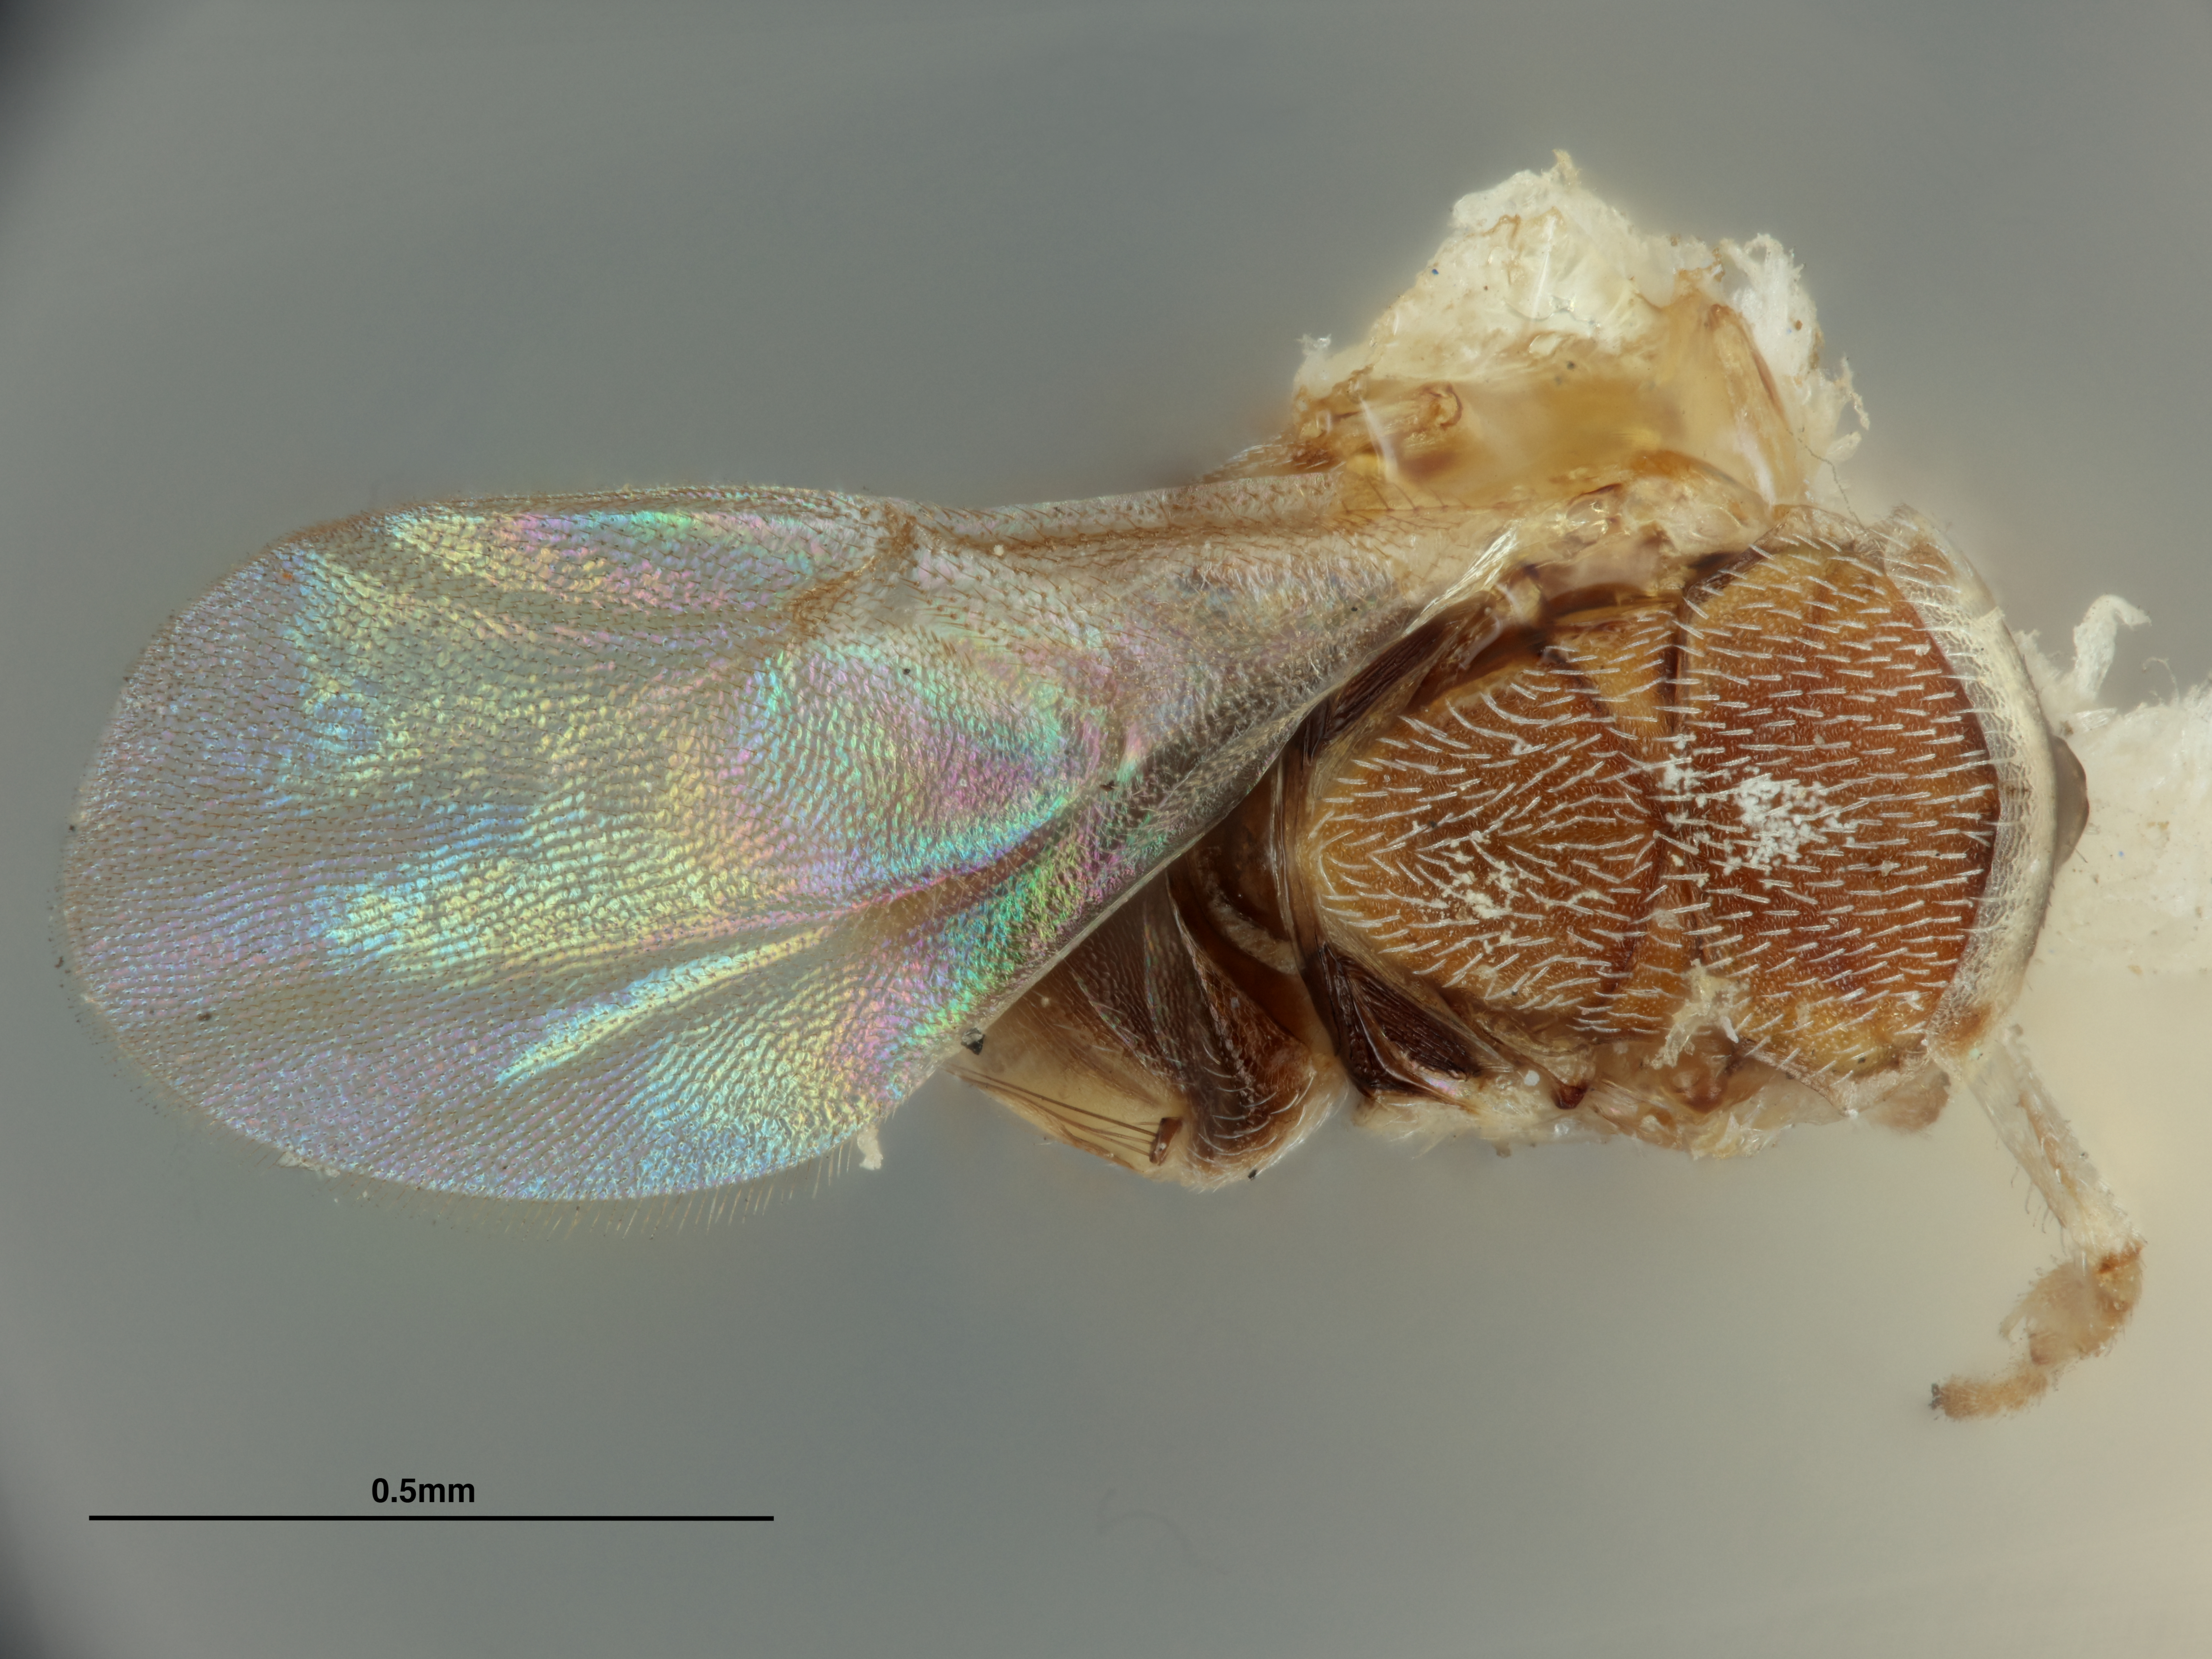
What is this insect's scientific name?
Aphycus kermicola
